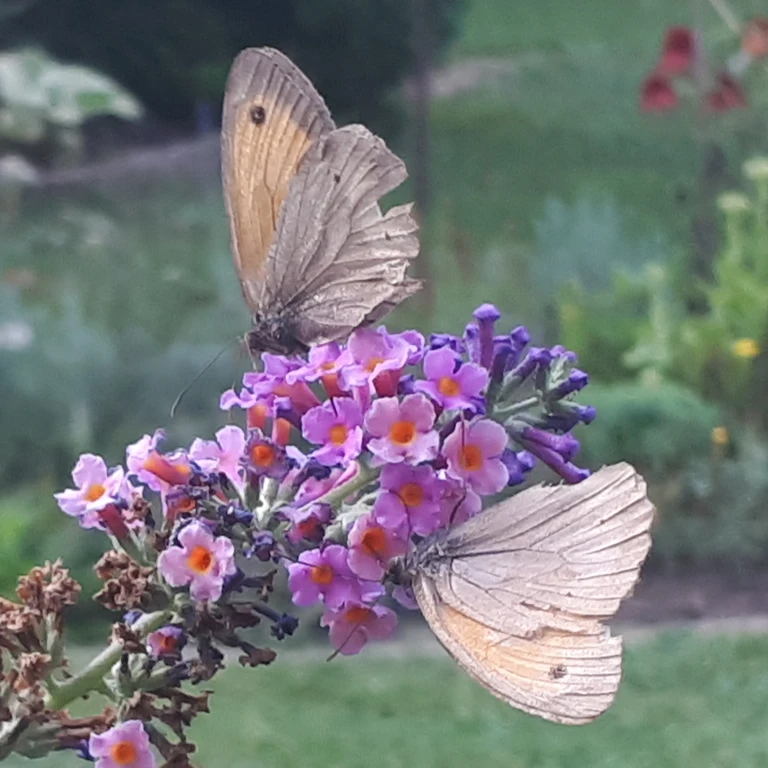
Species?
Maniola jurtina
